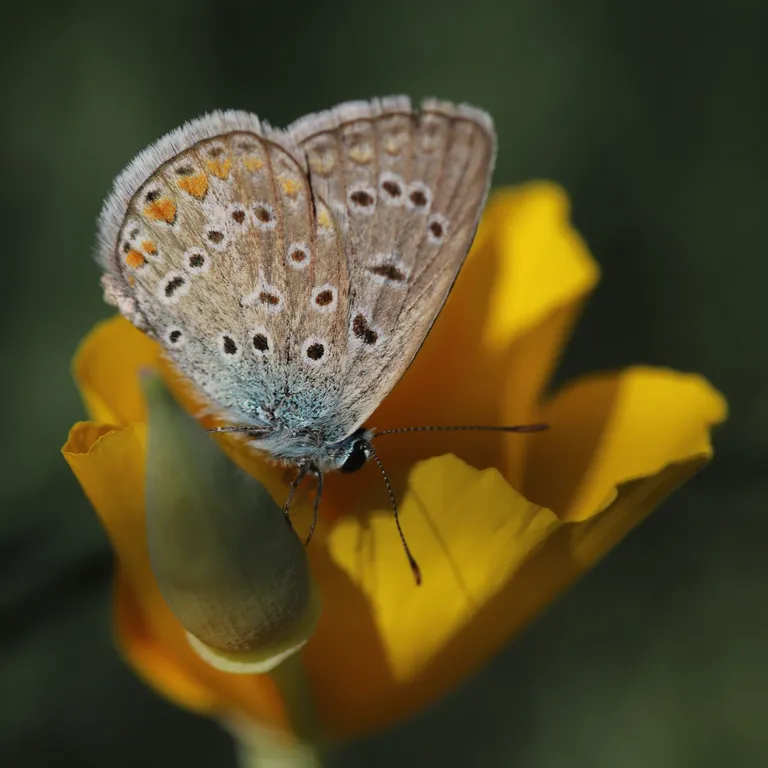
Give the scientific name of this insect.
Polyommatus icarus
